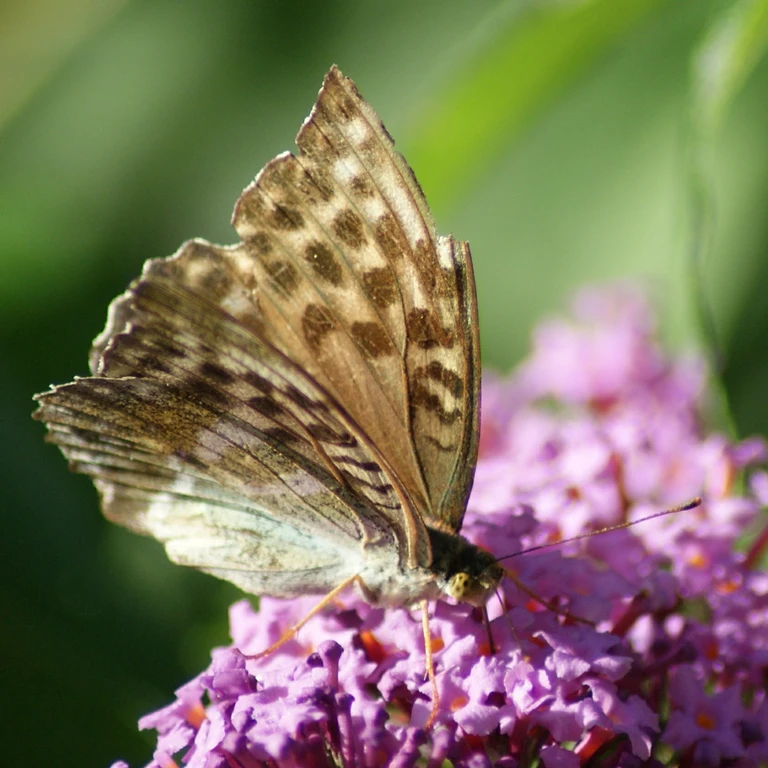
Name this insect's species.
Argynnis paphia
